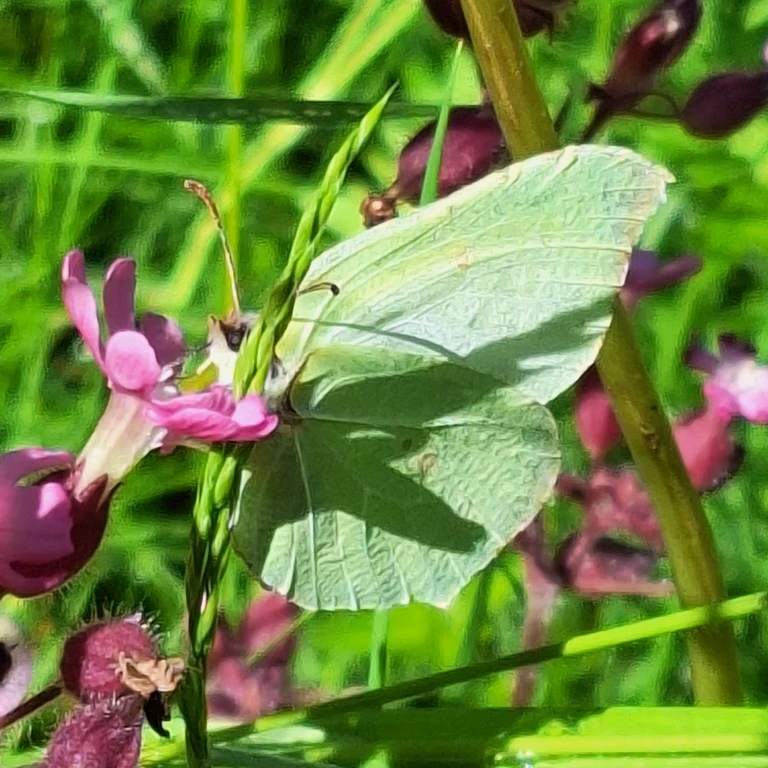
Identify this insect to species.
Gonepteryx rhamni
